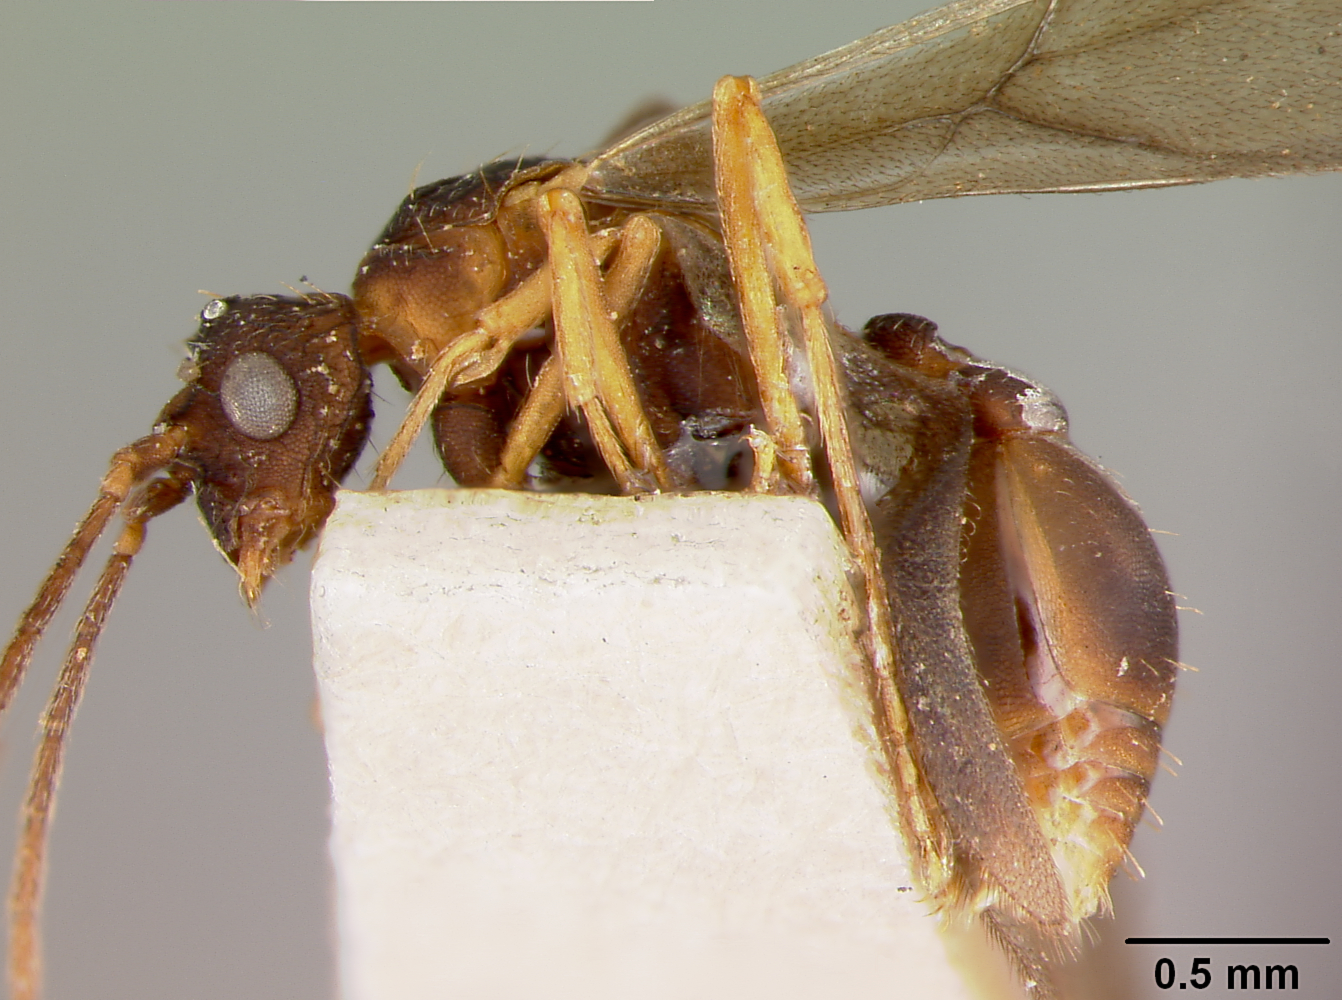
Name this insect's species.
Rhopalothrix procera
